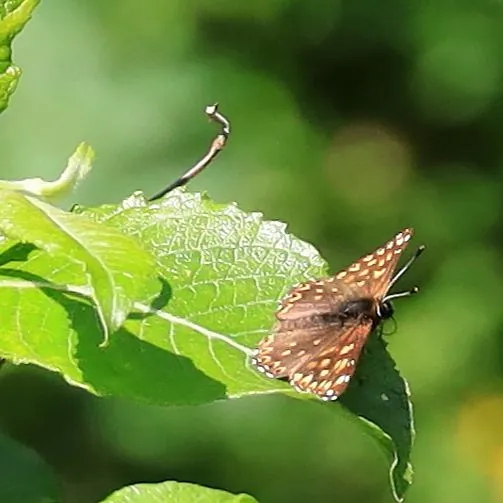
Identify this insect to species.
Hamearis lucina
